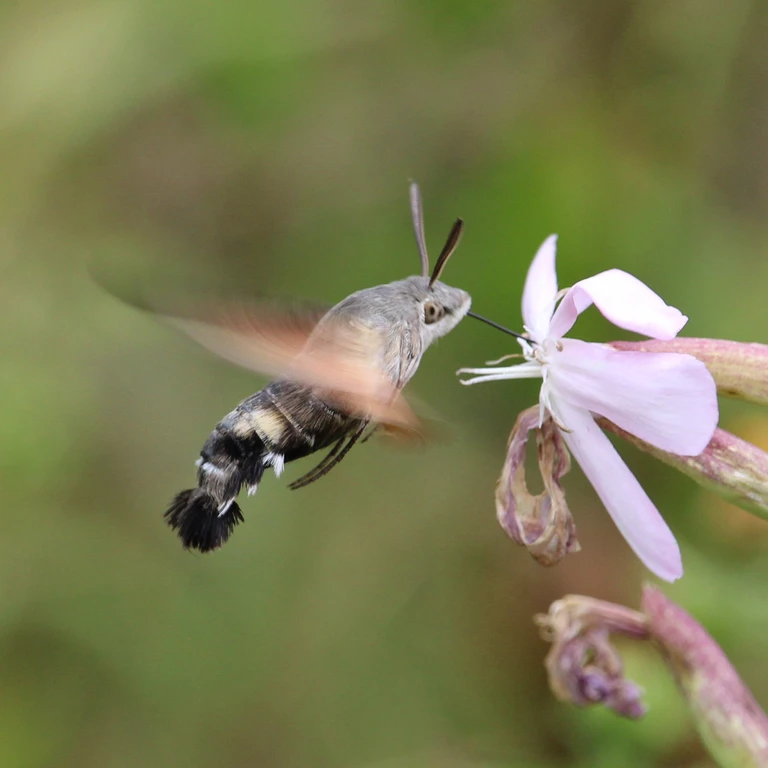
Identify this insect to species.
Macroglossum stellatarum
